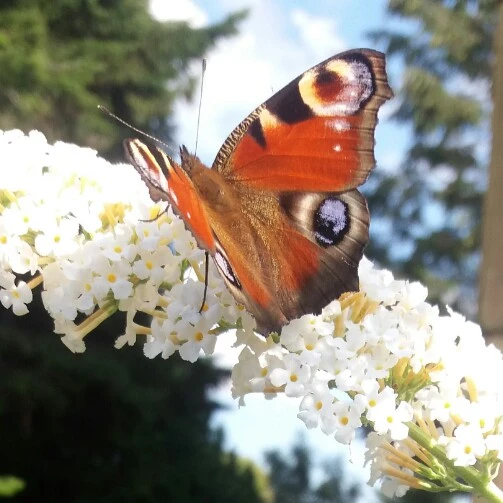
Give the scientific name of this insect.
Aglais io
